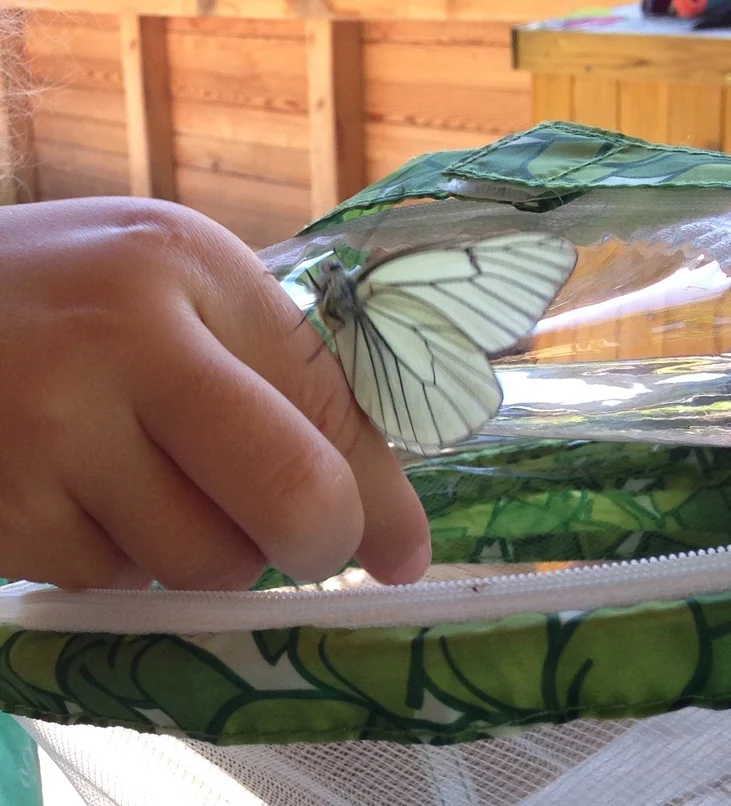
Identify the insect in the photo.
Aporia crataegi
